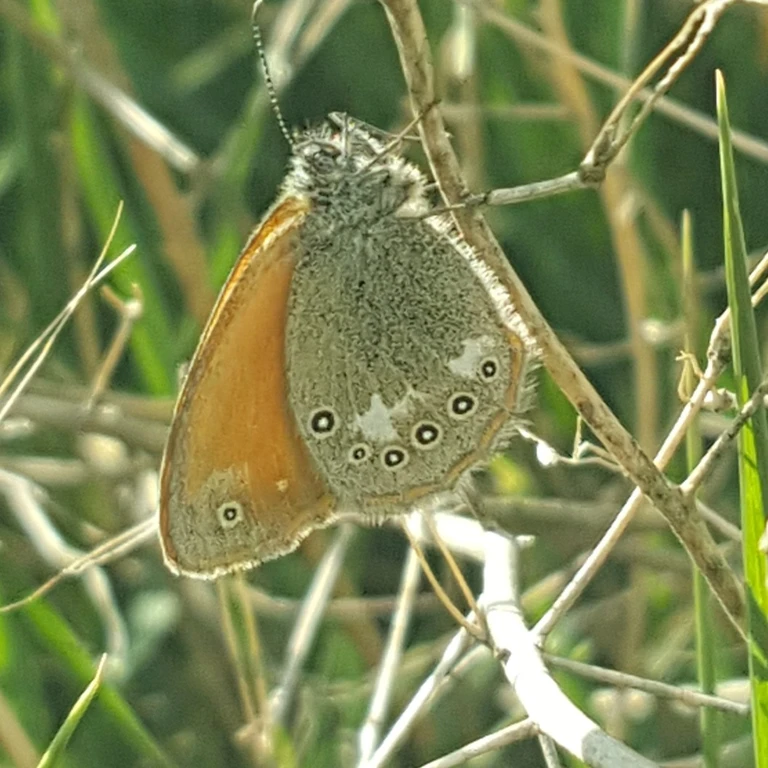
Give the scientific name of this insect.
Coenonympha glycerion (also Coenonympha iphis)
